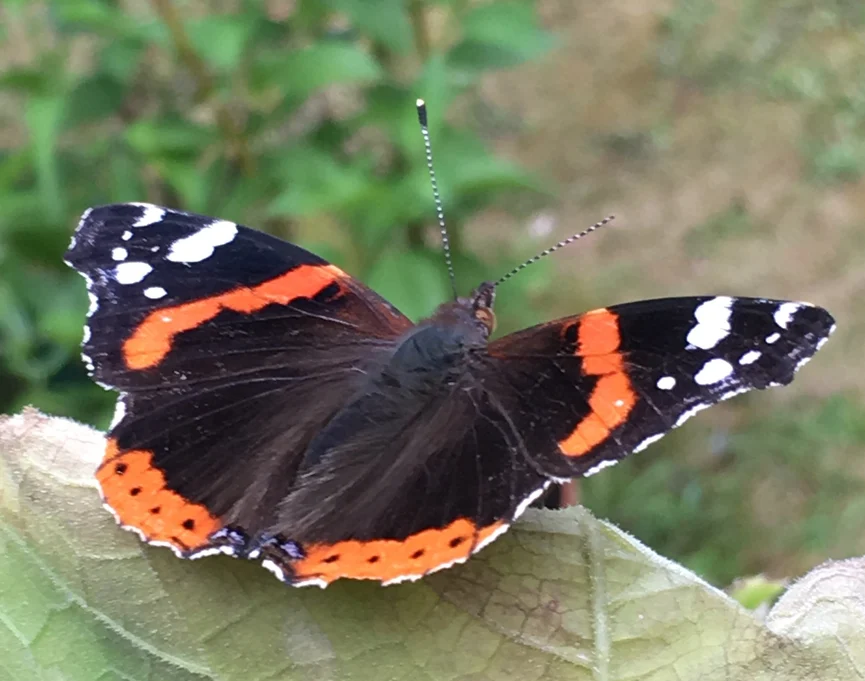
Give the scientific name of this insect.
Vanessa atalanta
